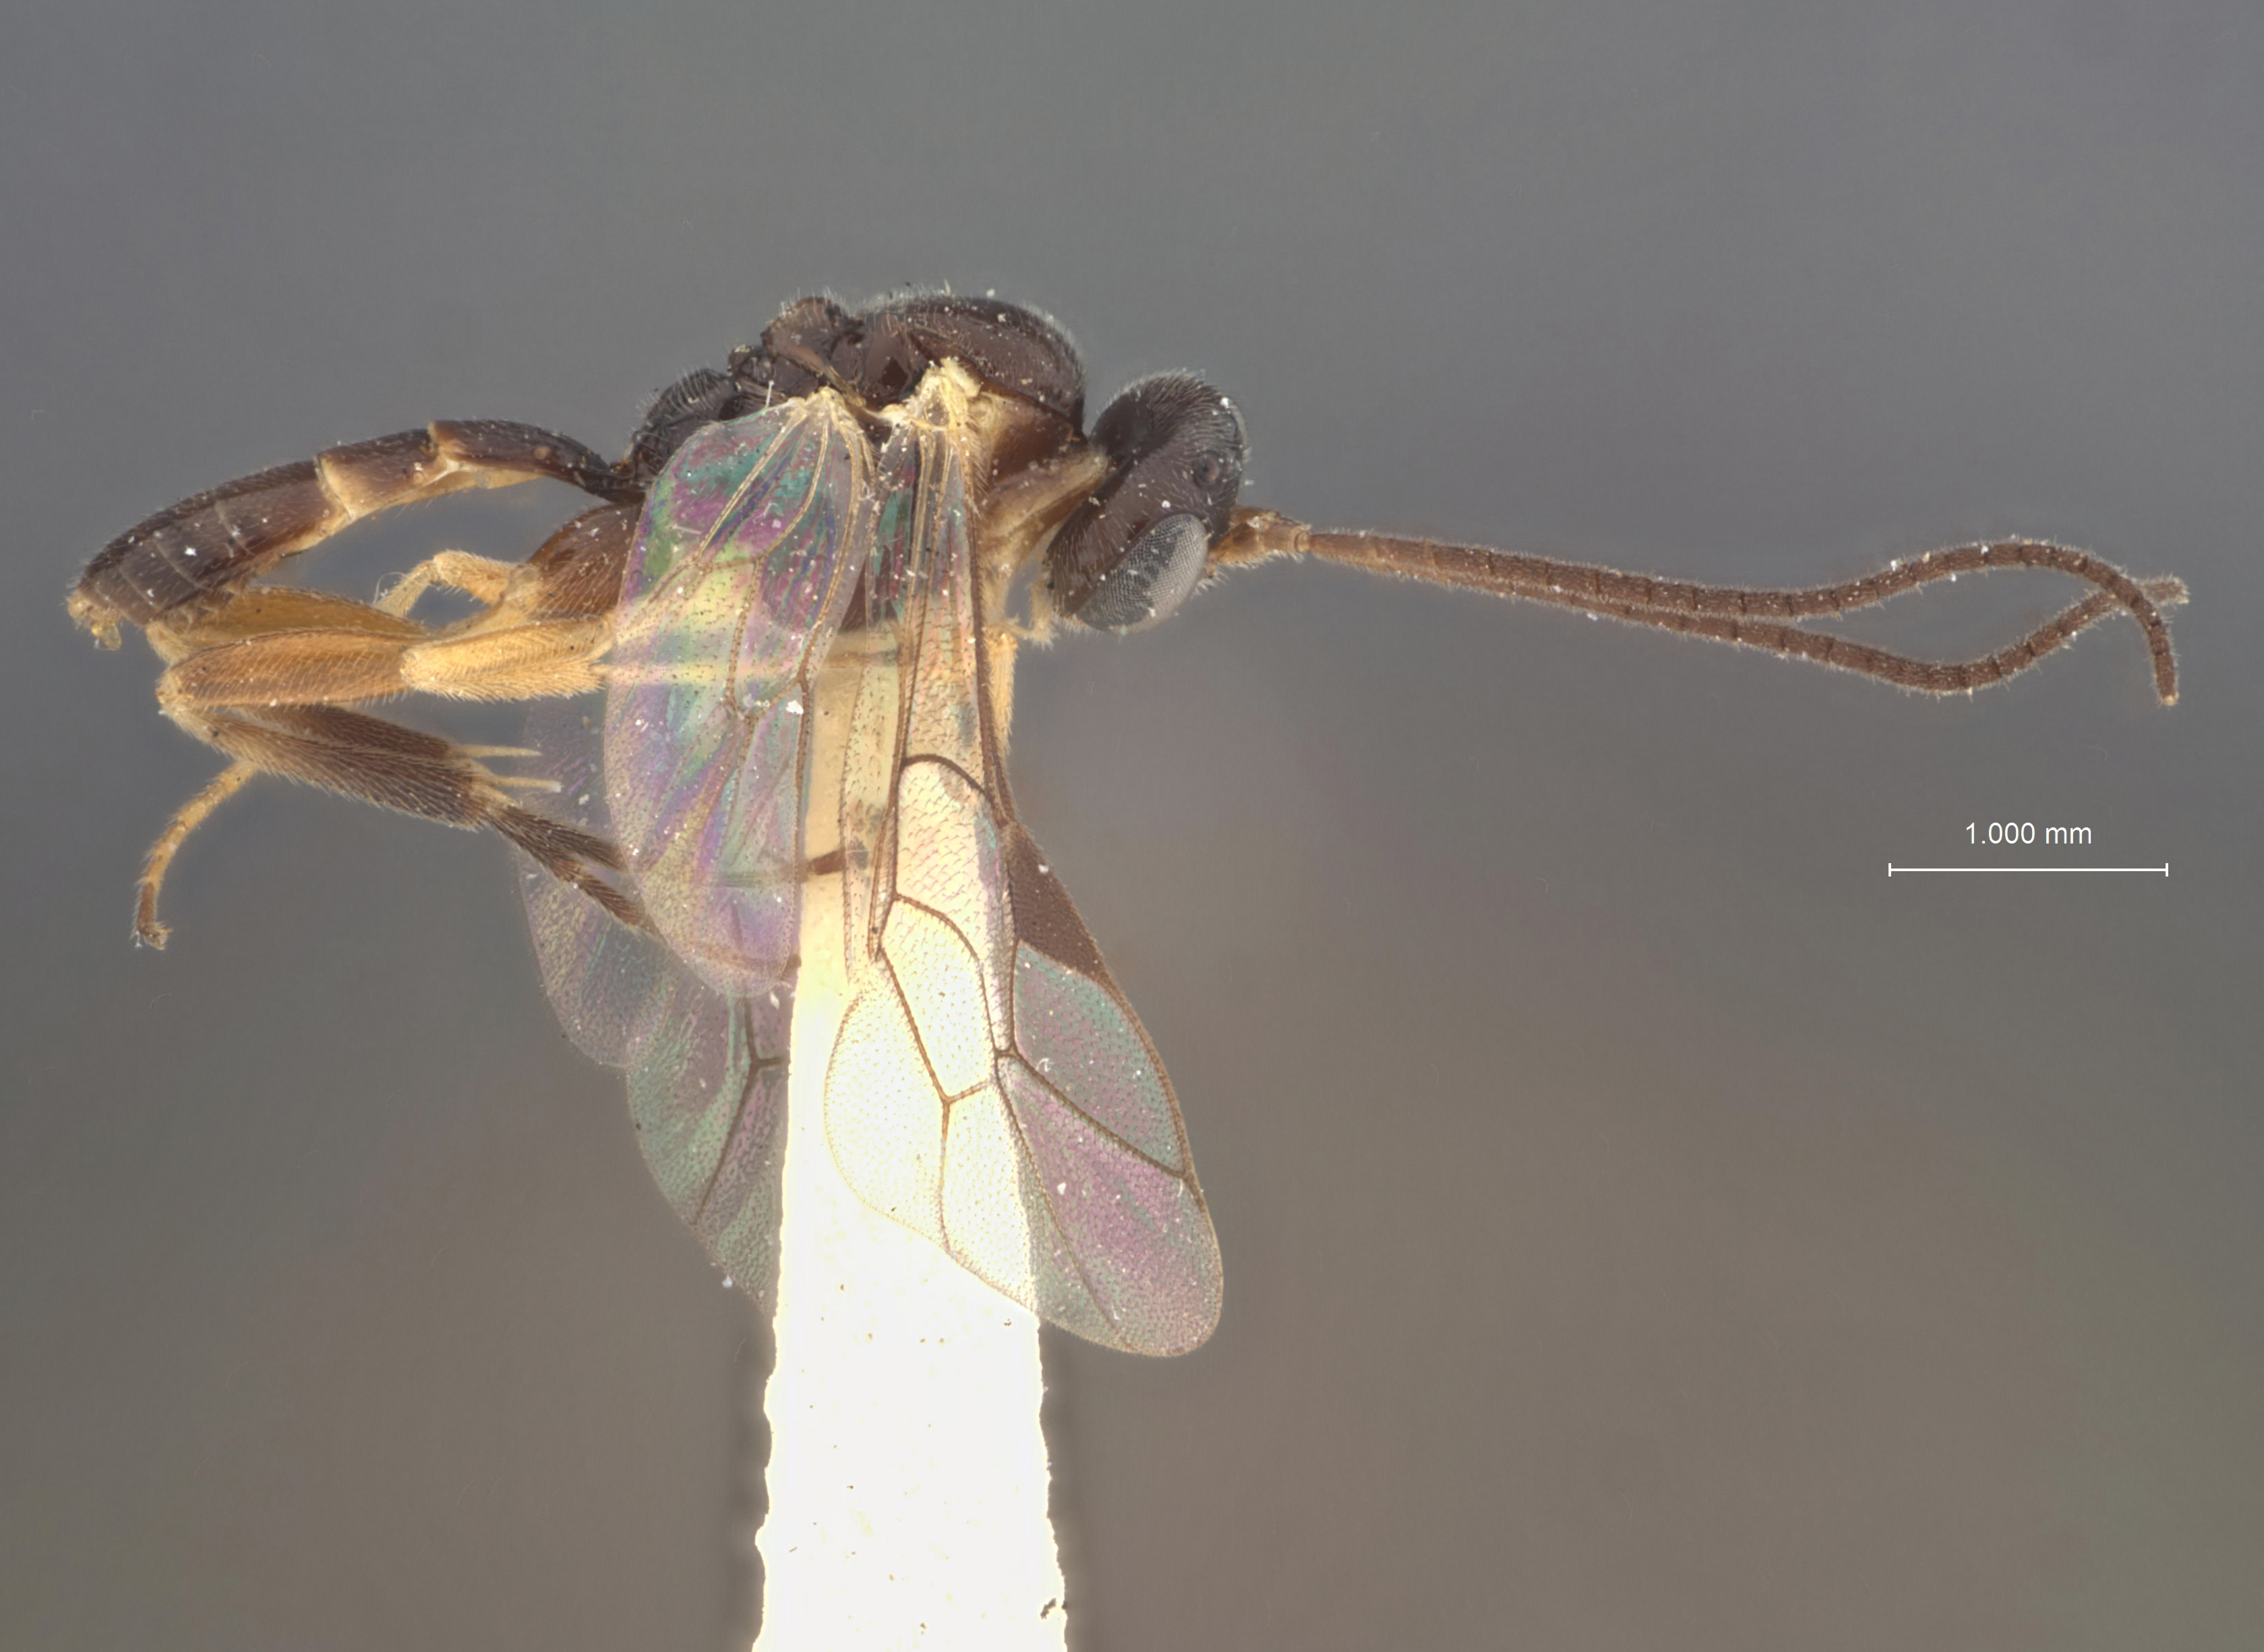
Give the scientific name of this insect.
Polyterus caliroae
